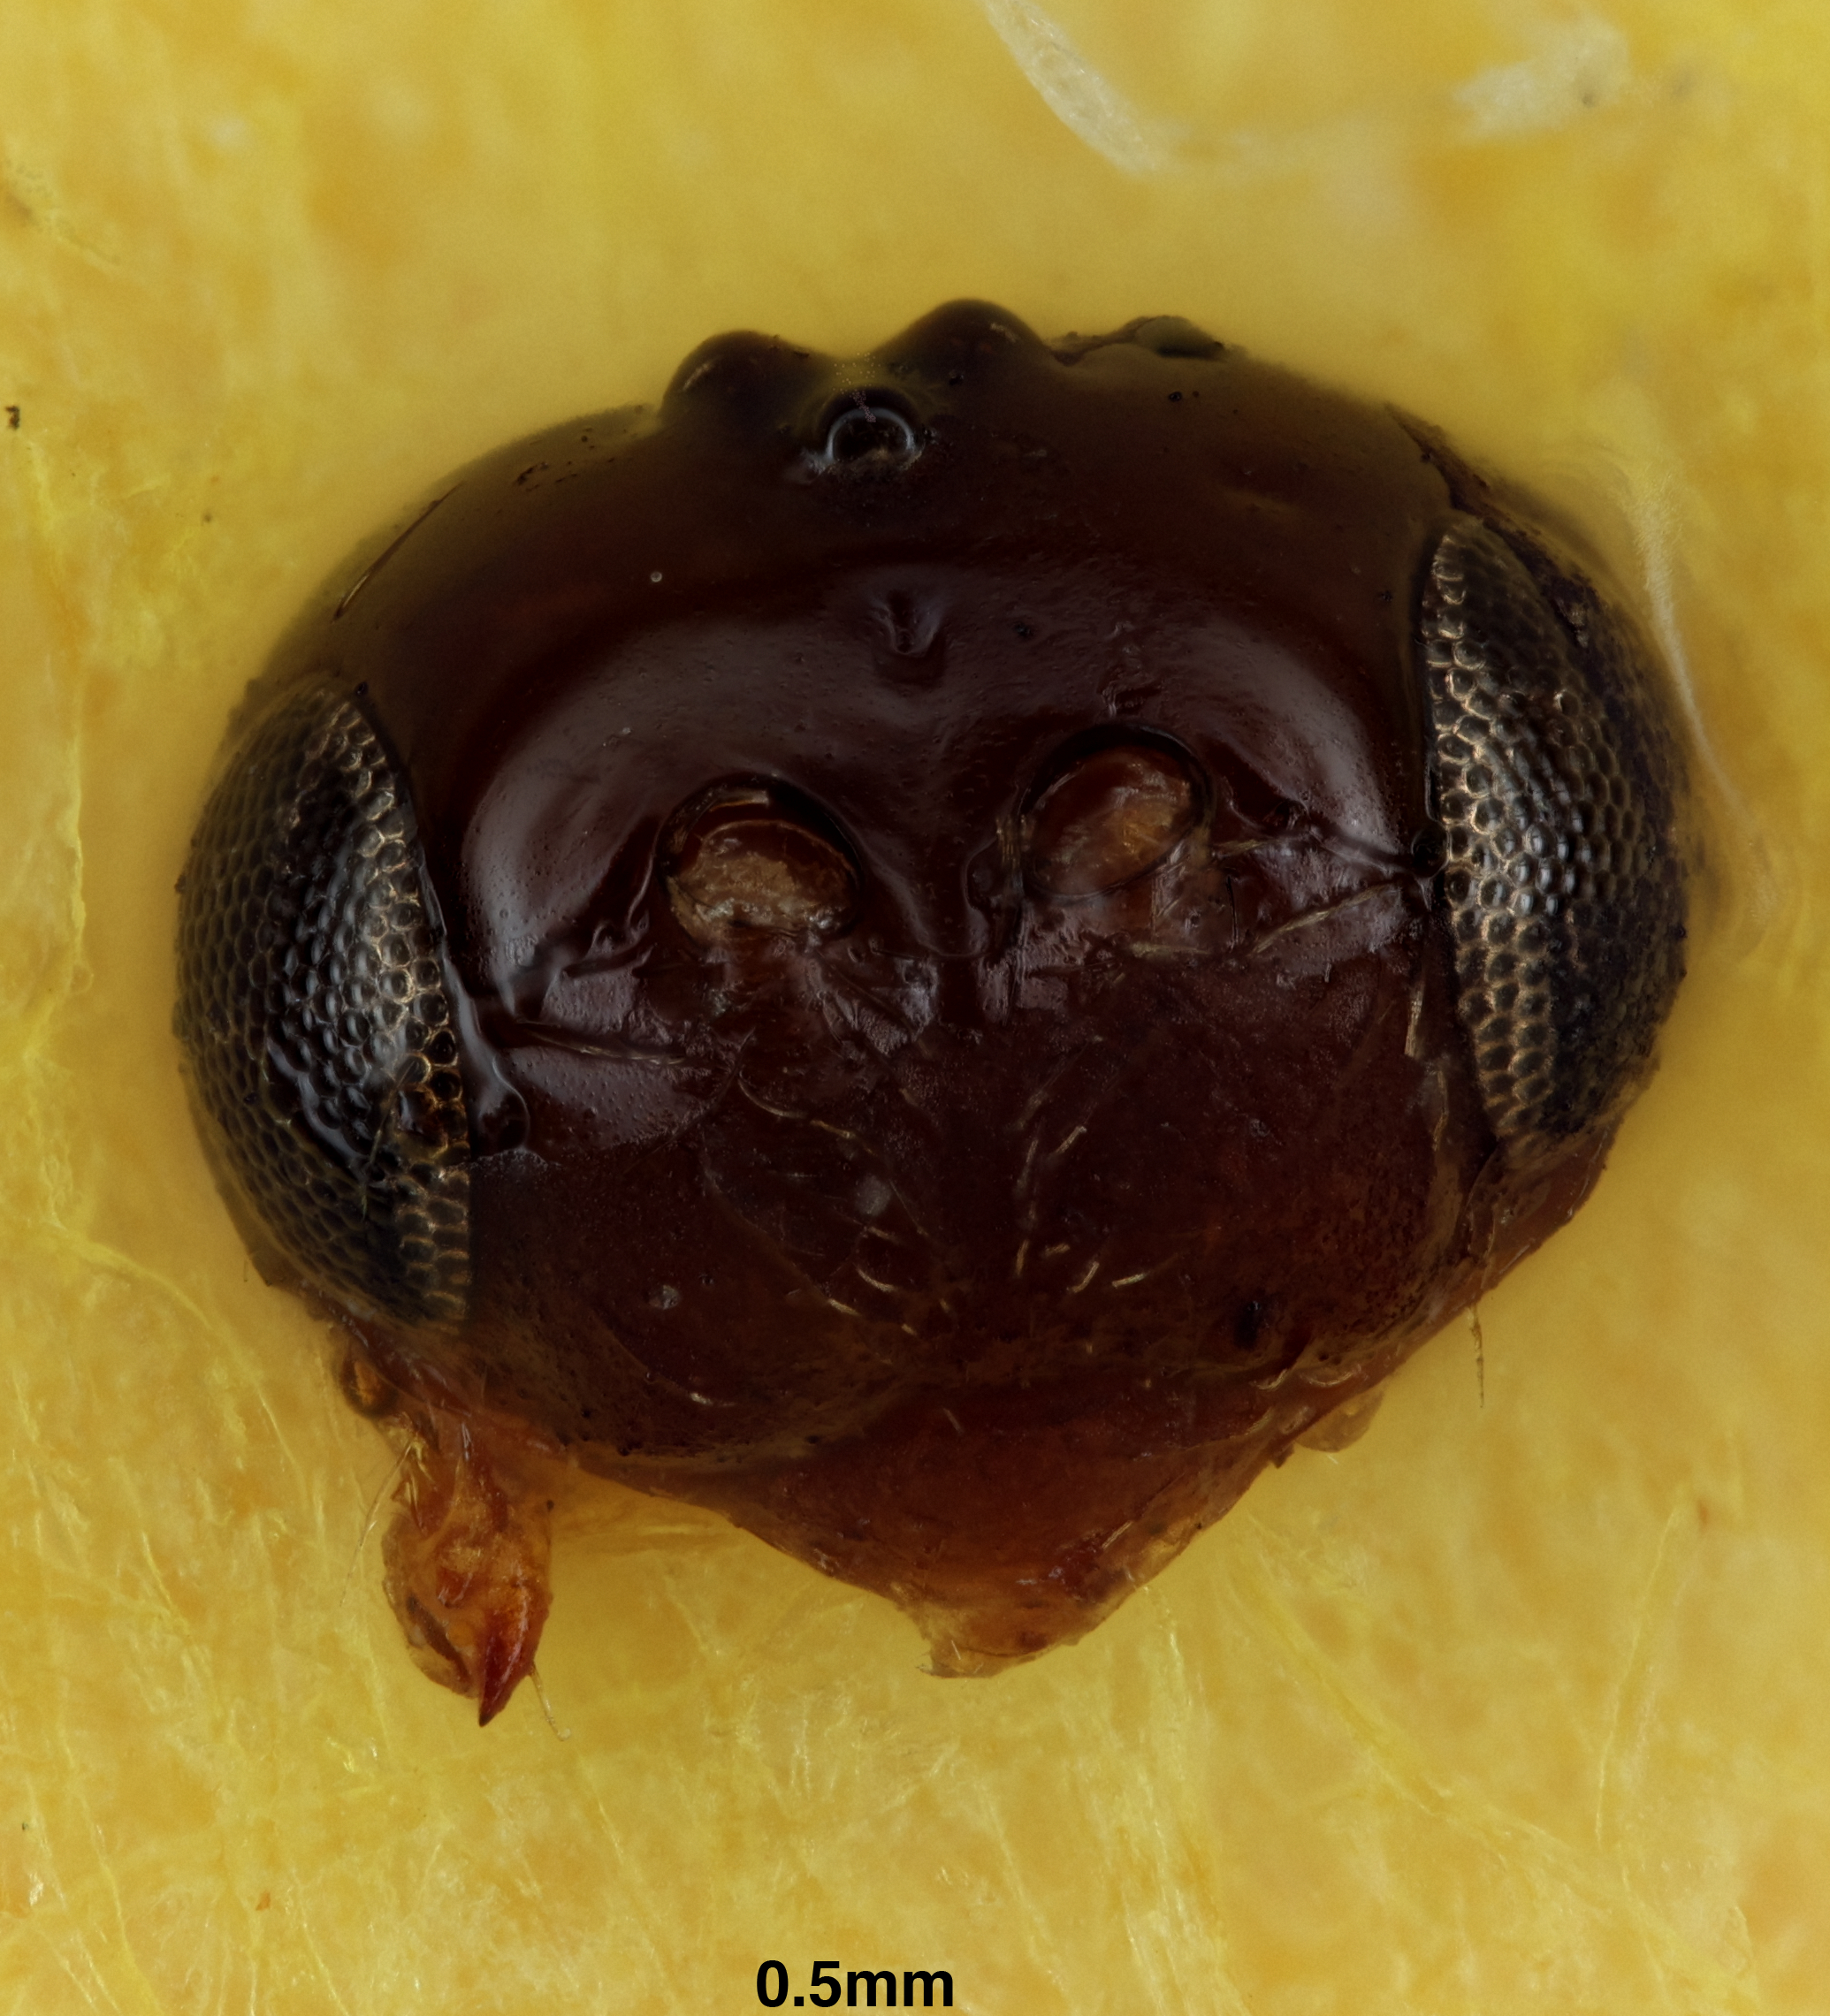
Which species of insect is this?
Orthostigma dyari
